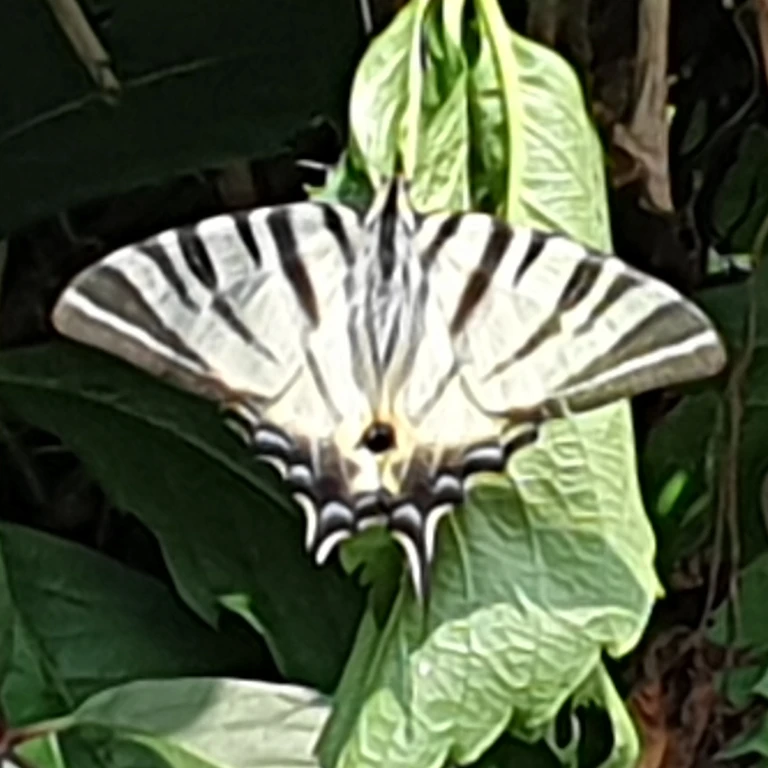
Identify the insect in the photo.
Iphiclides podalirius
